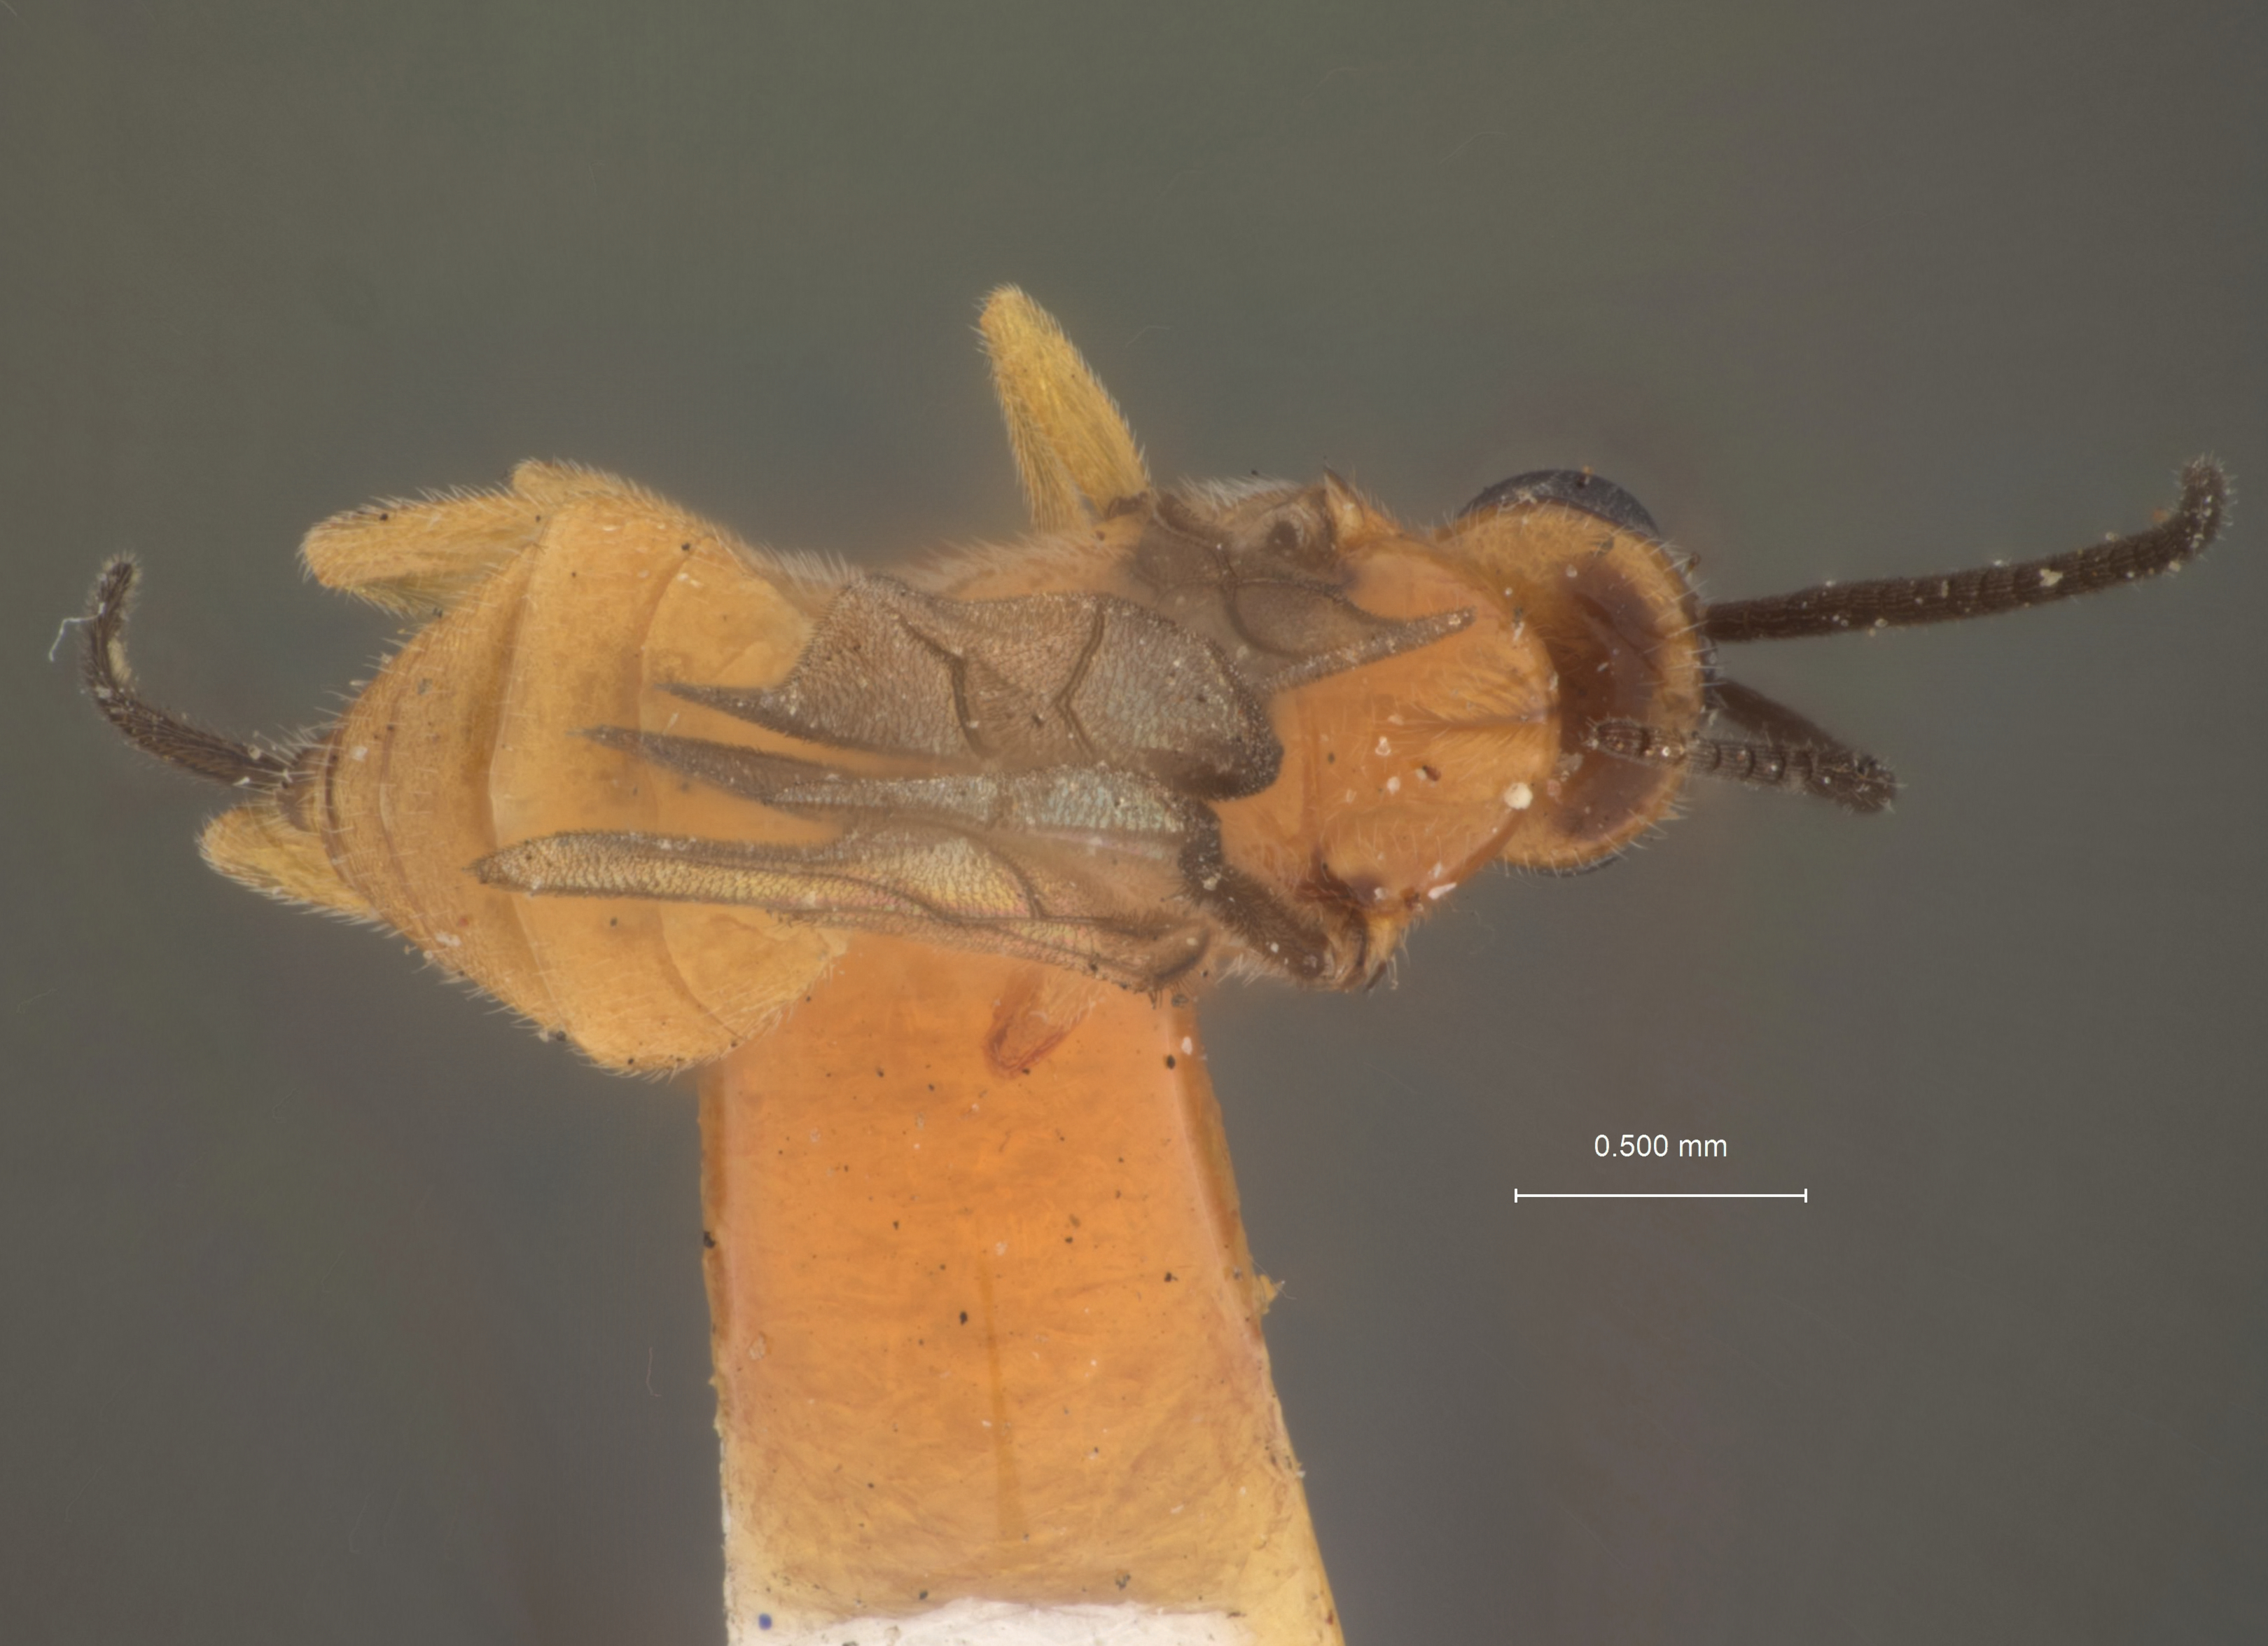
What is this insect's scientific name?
Microbracon thureriphage
